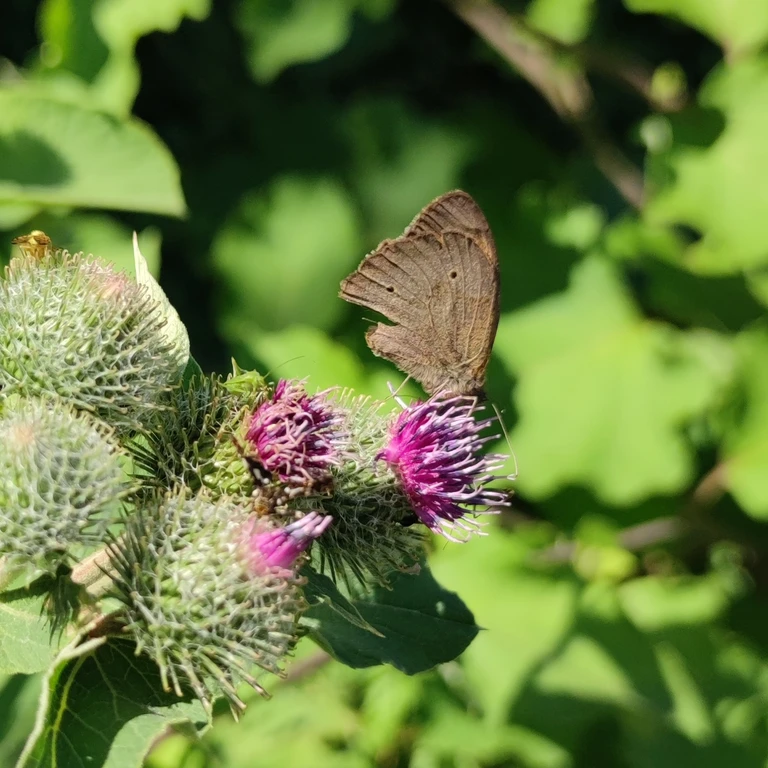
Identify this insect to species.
Maniola jurtina
